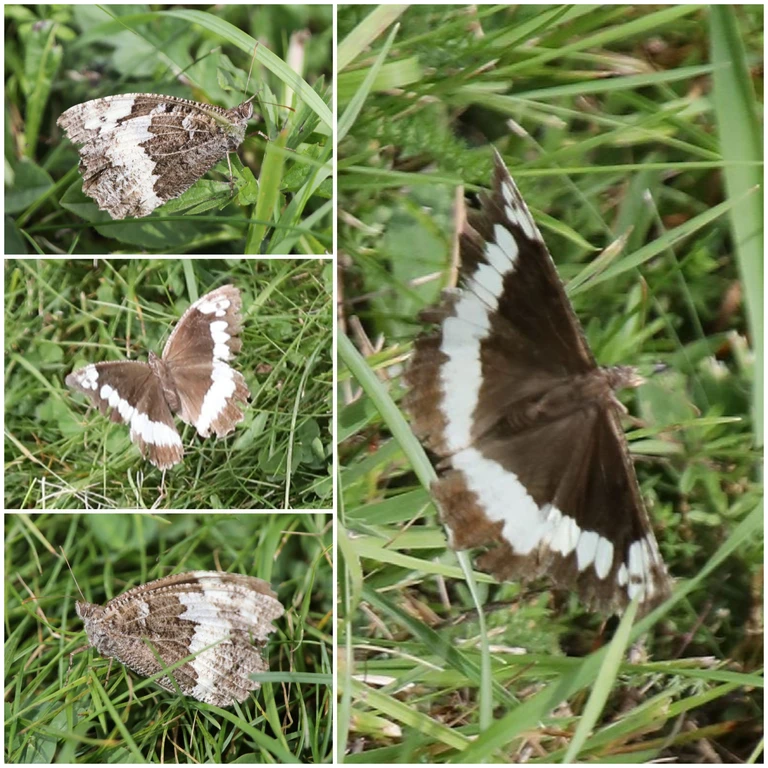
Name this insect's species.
Brintesia circe
